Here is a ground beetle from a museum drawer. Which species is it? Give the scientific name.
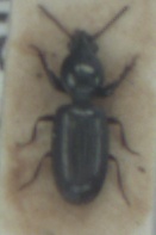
Dyschirius salinus
